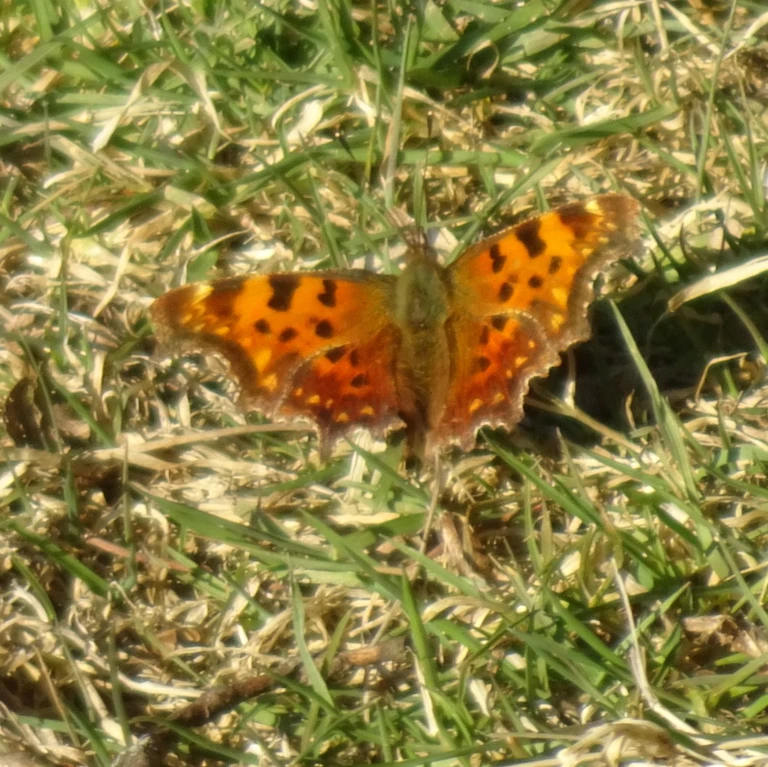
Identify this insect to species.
Polygonia c-album
